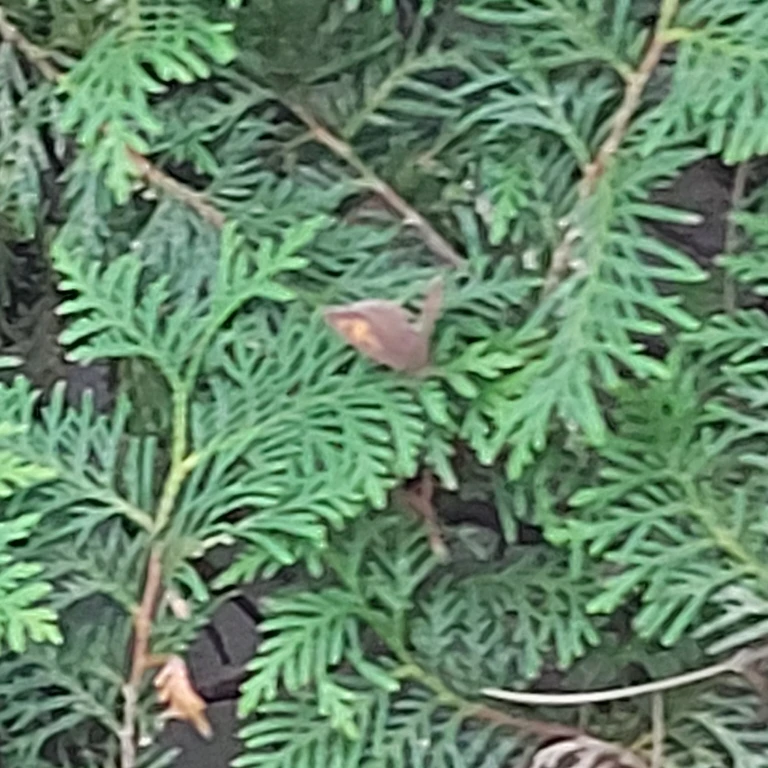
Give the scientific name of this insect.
Maniola jurtina
